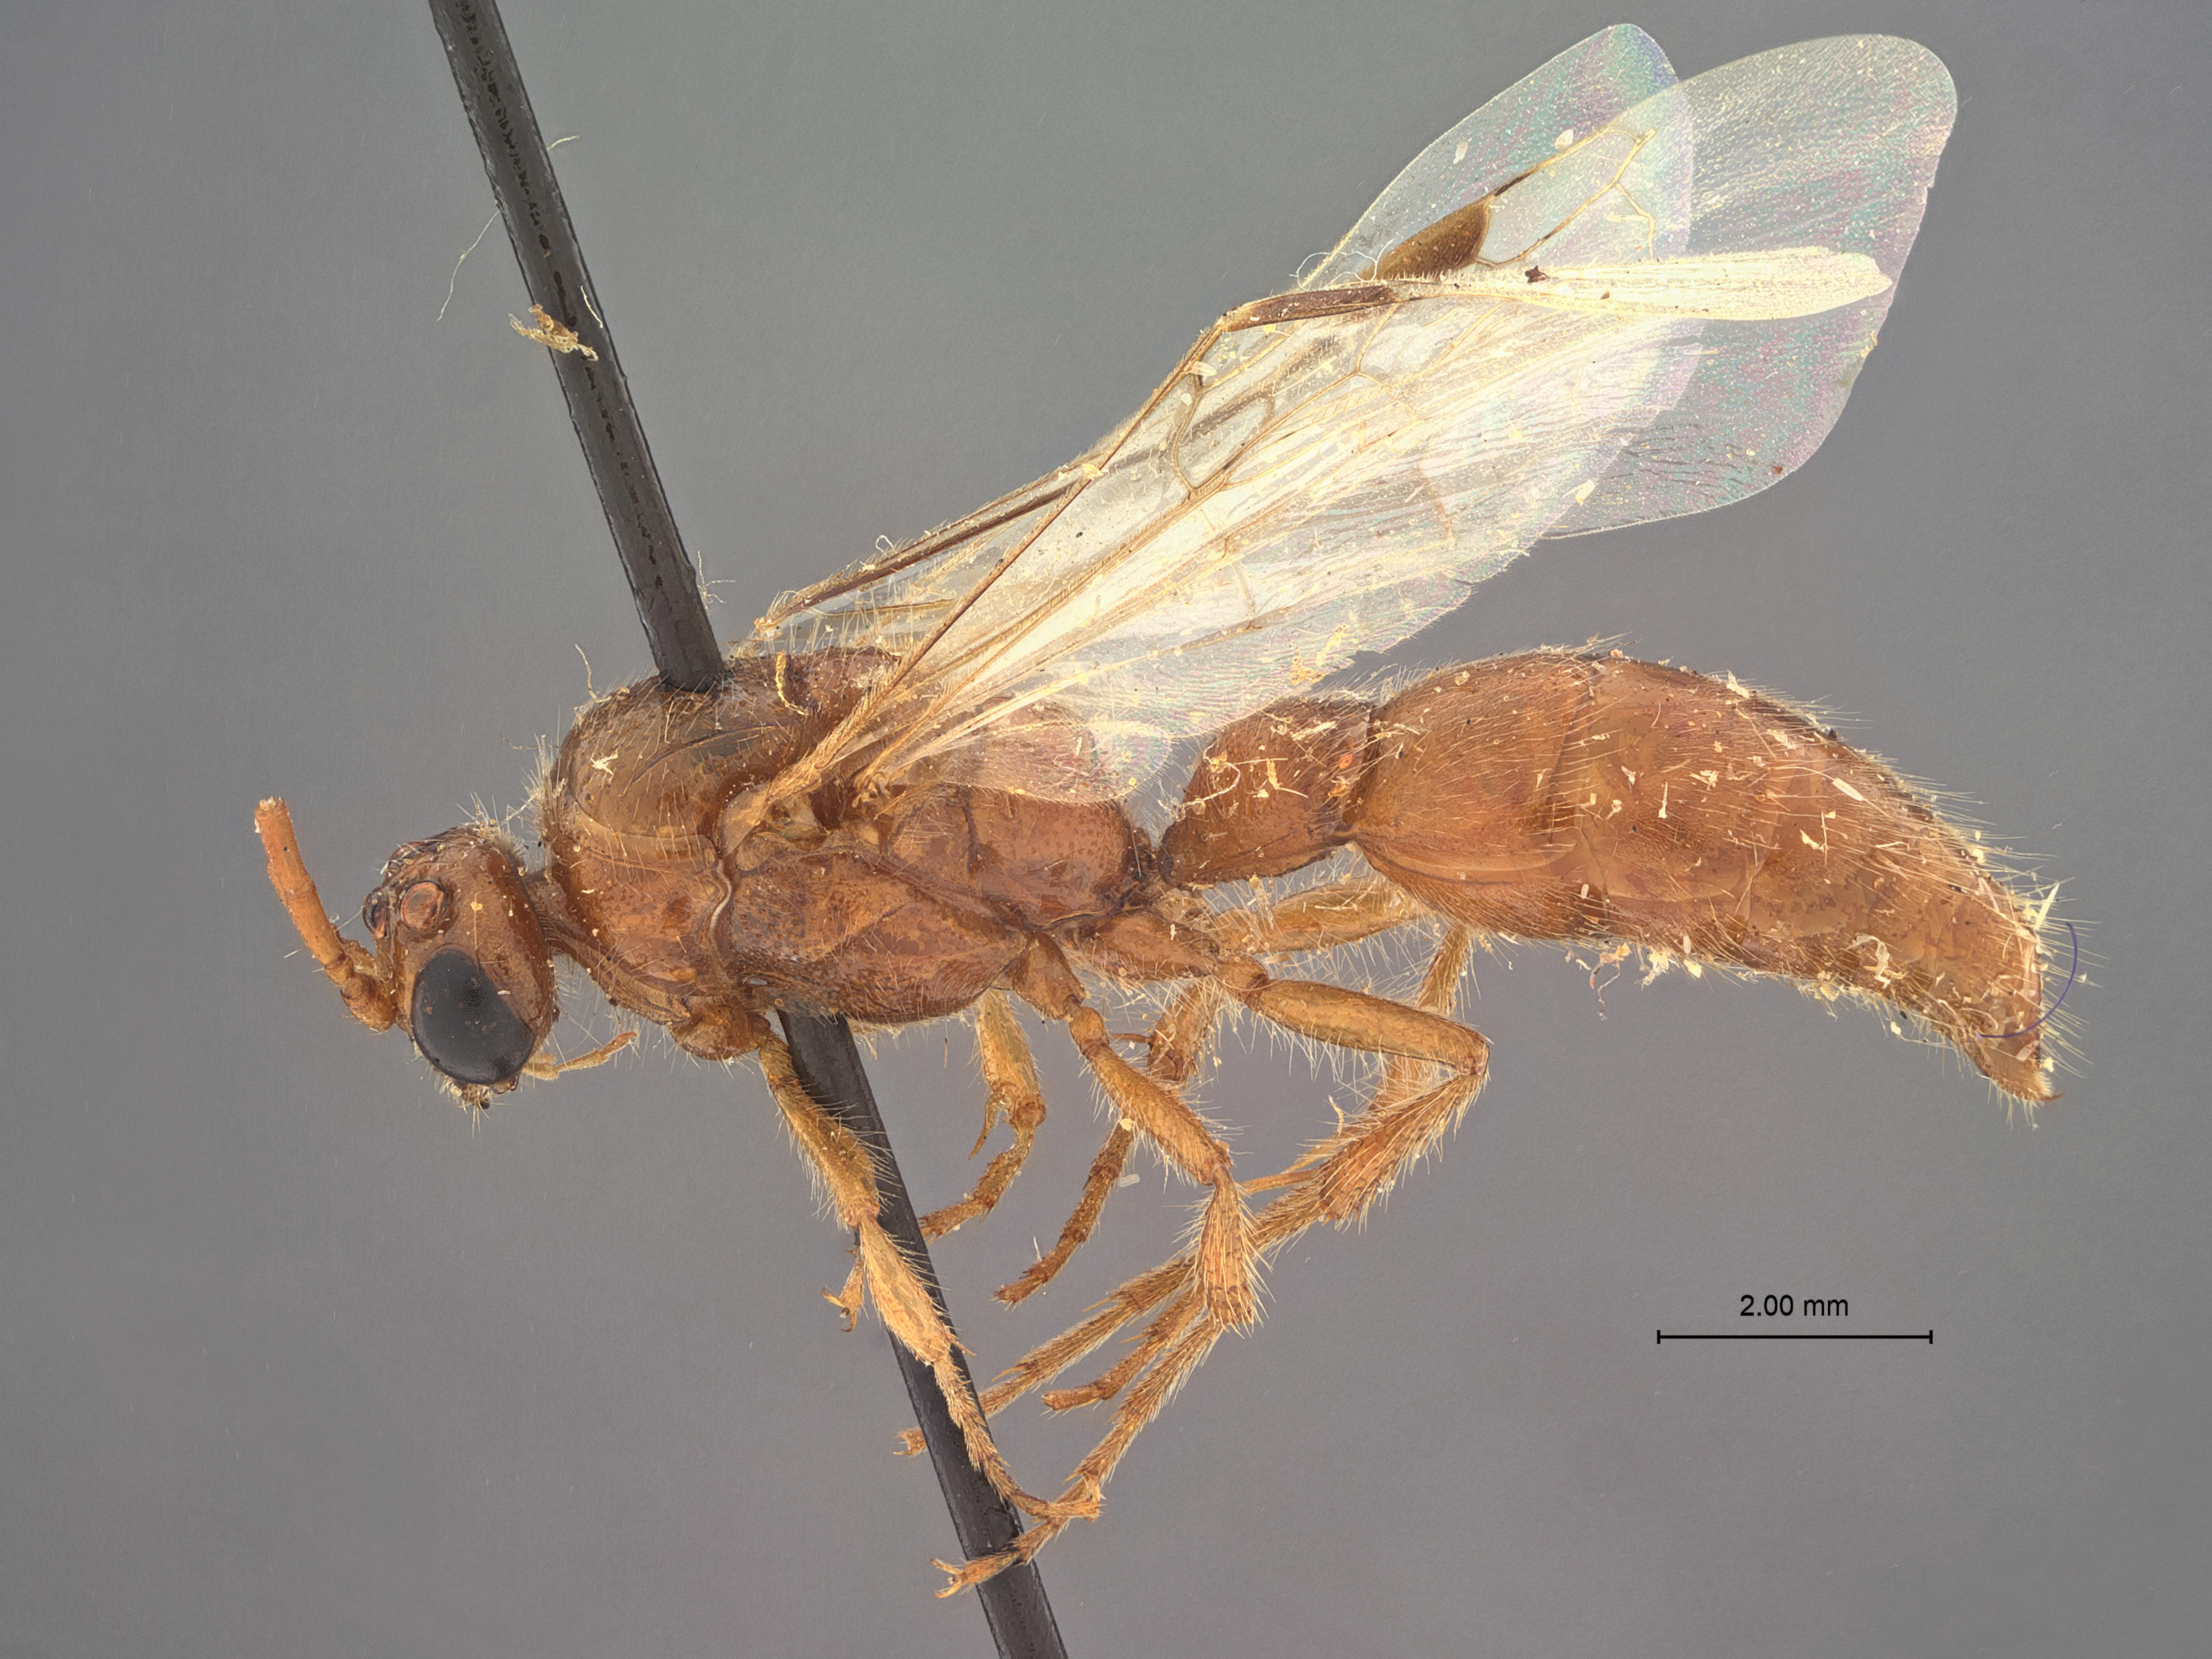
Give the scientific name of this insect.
Brachycistis normalis
